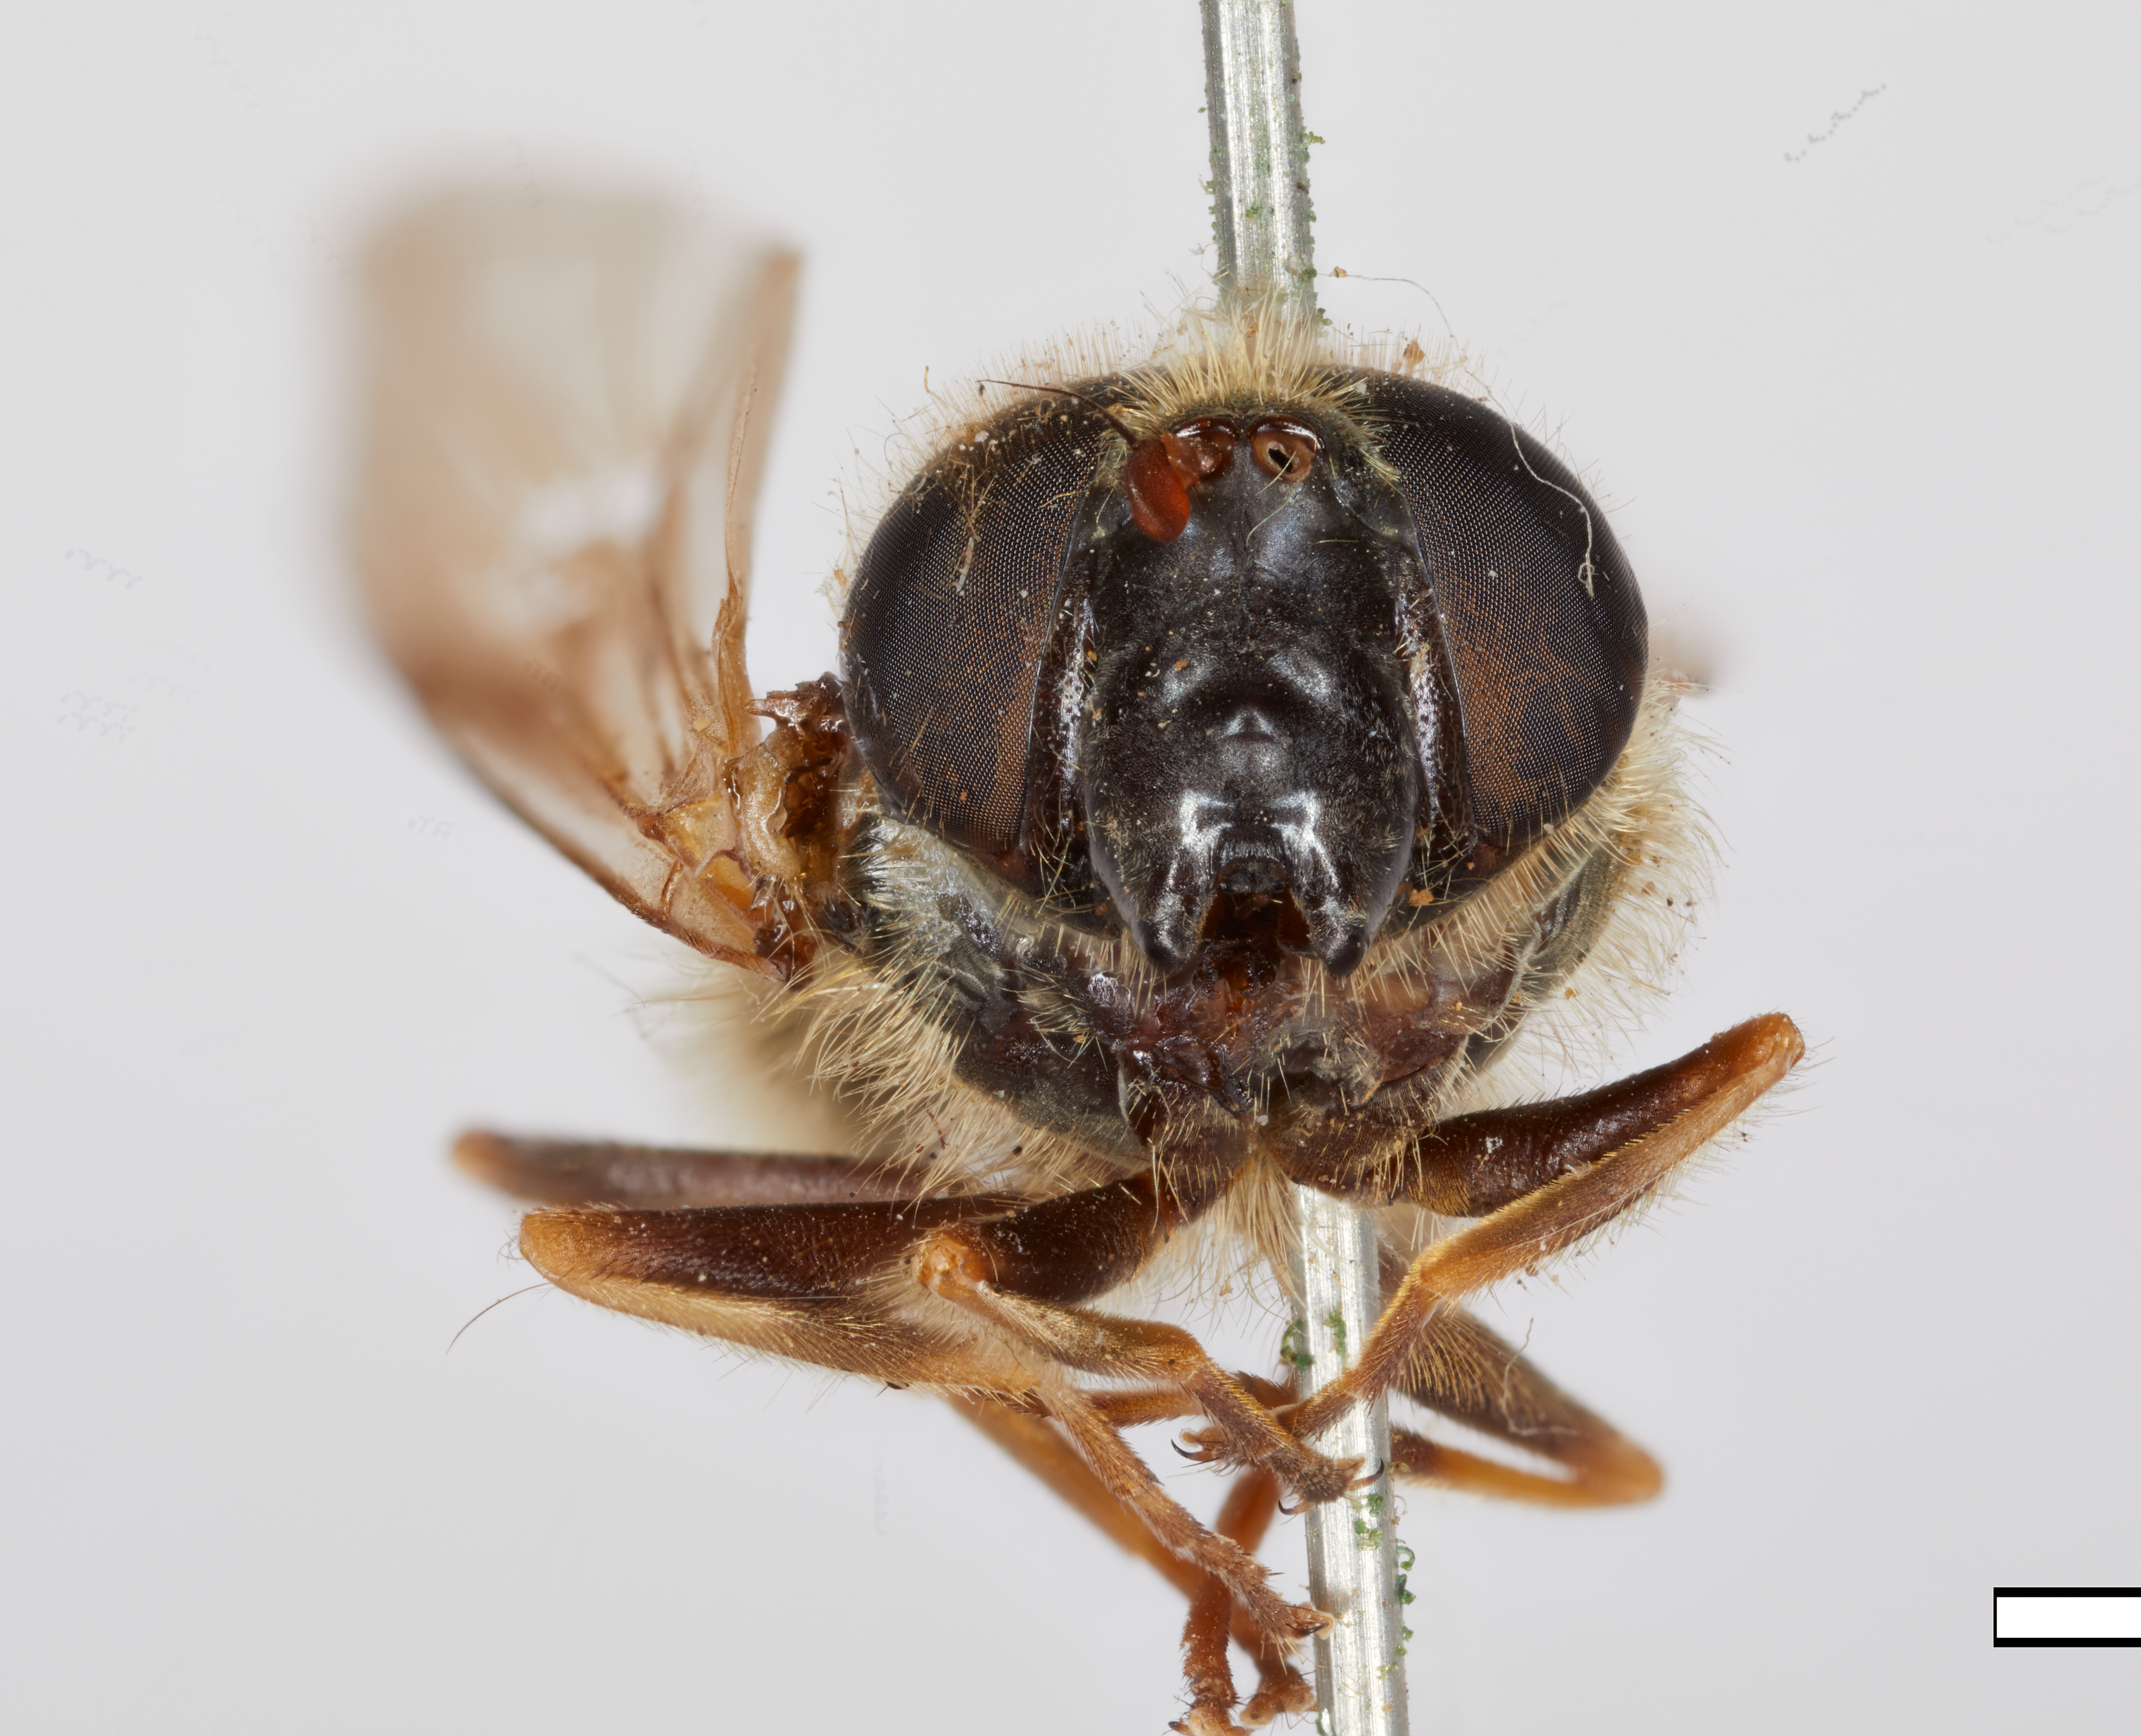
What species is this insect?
Cheilosia lasiophthalmus
